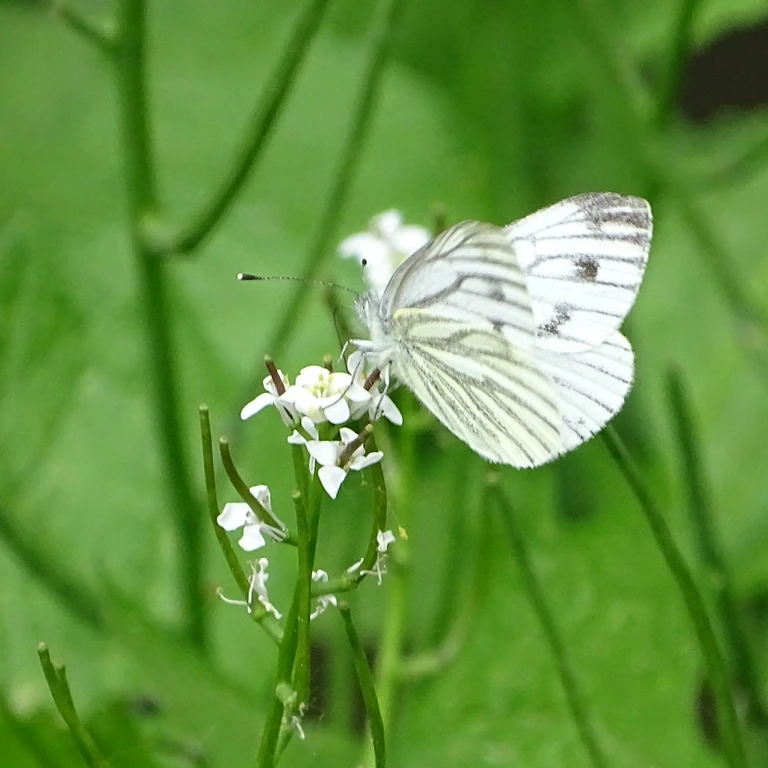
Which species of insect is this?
Pieris napi
